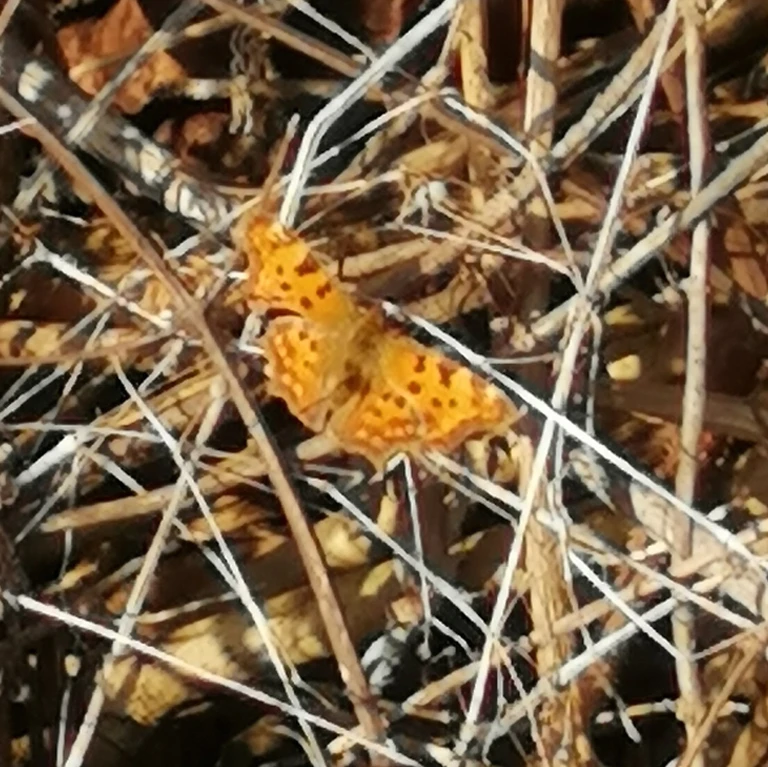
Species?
Polygonia c-album
